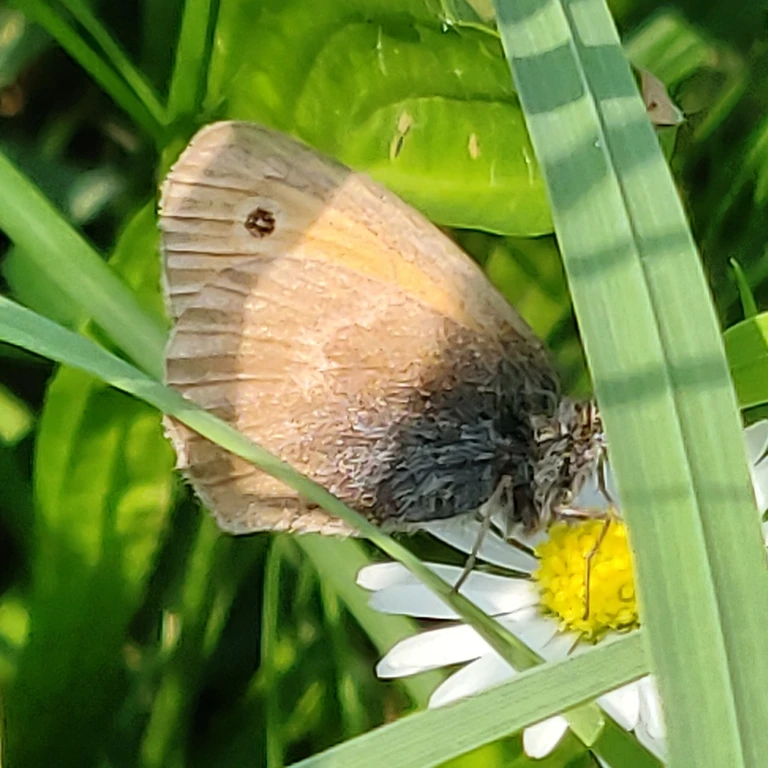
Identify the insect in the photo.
Coenonympha pamphilus
